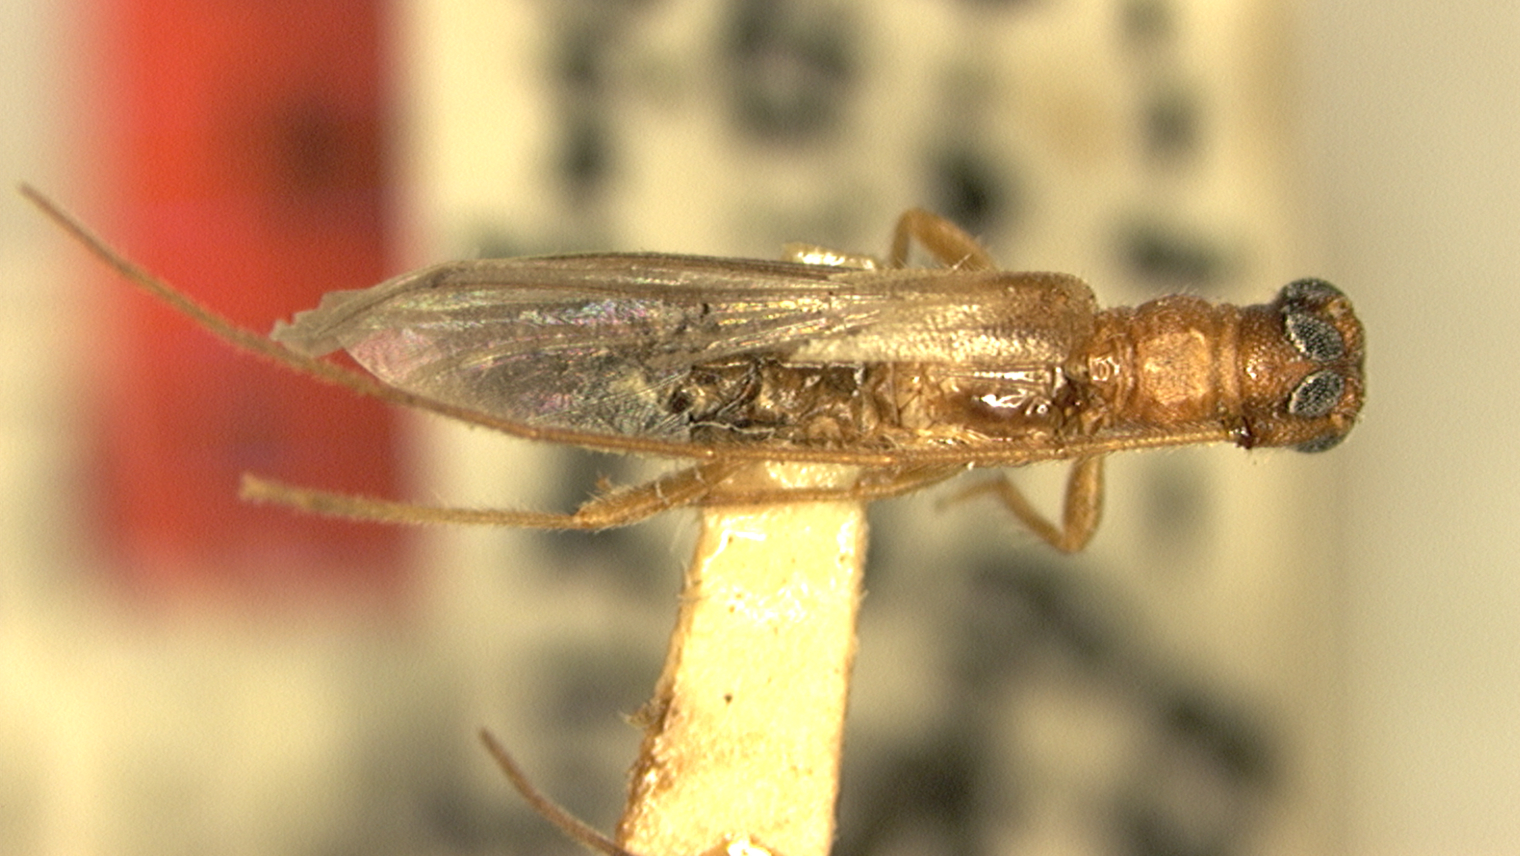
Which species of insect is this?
Methia pallida (also Methia necydalea)
